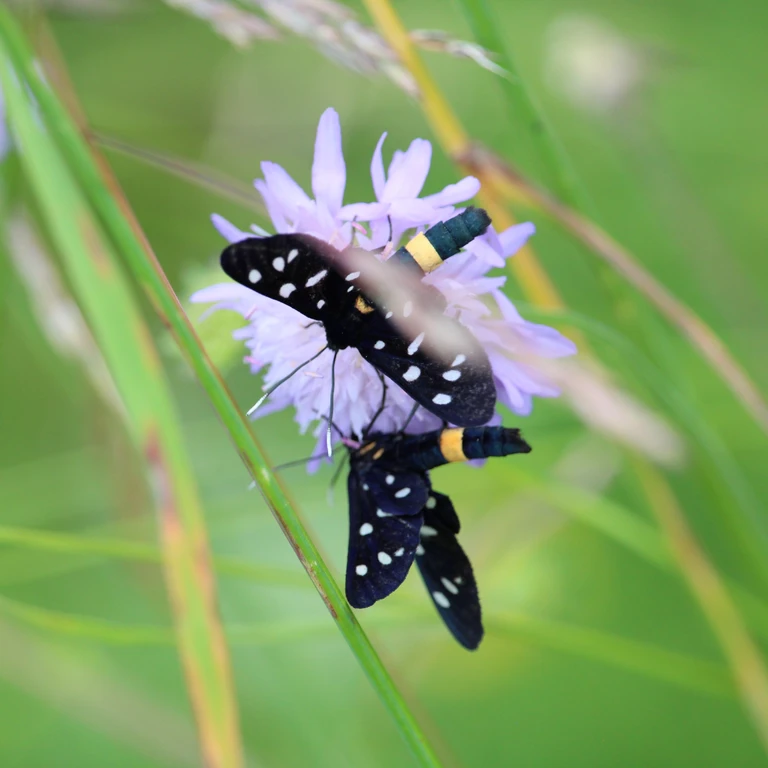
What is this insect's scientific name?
Amata phegea
